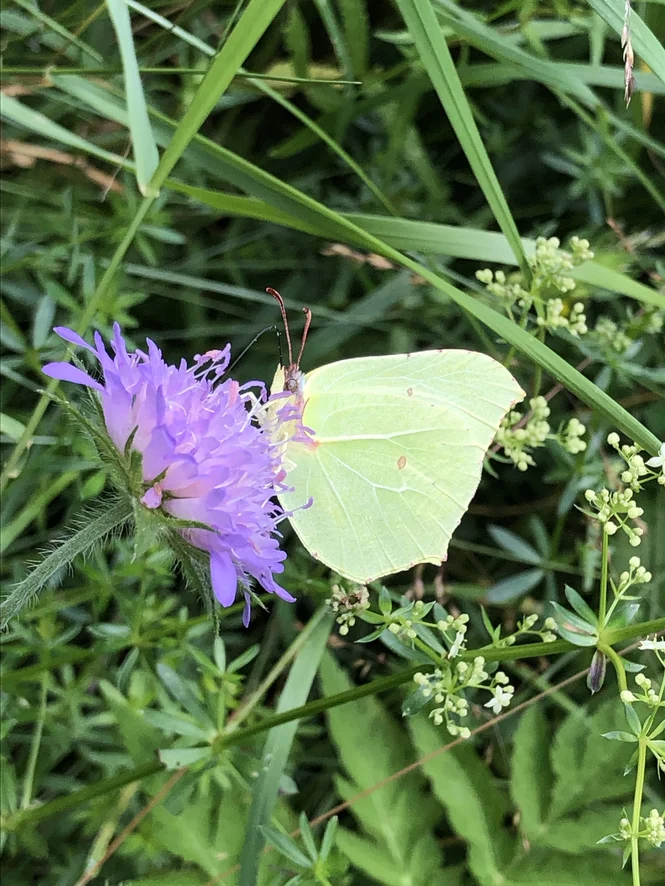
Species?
Gonepteryx rhamni
